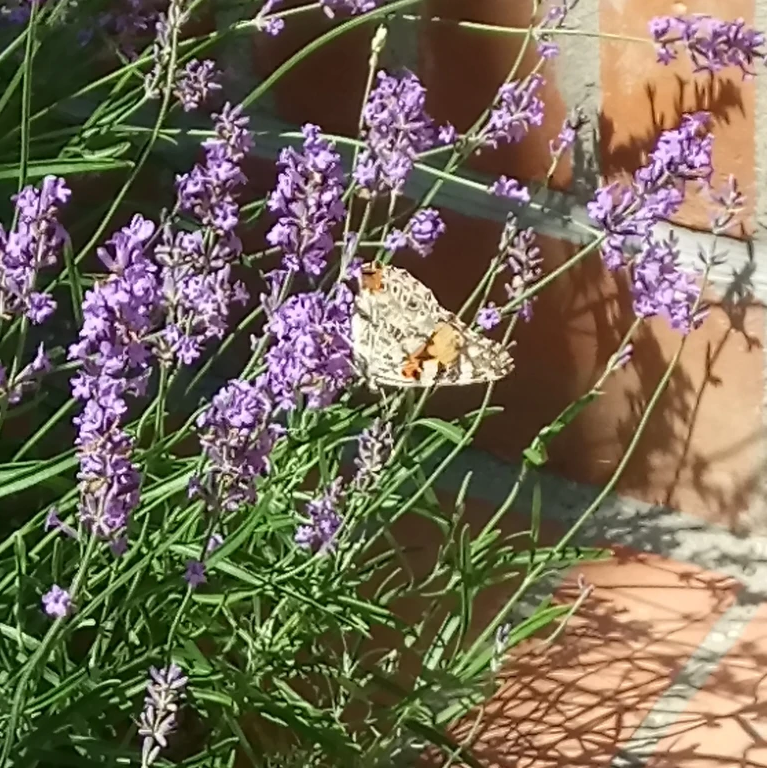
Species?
Vanessa cardui
